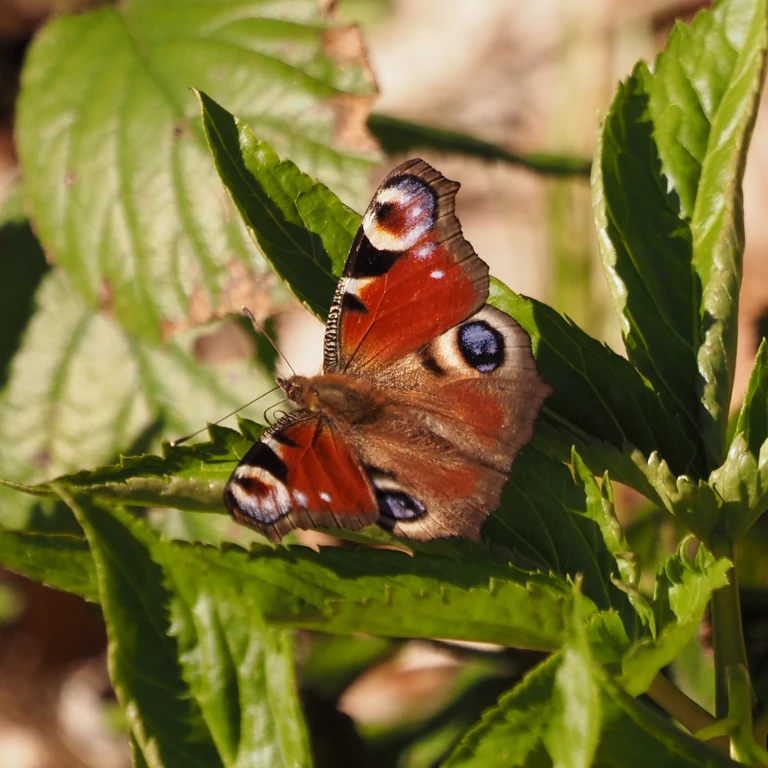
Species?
Aglais io
